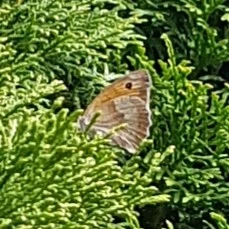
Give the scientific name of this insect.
Maniola jurtina
